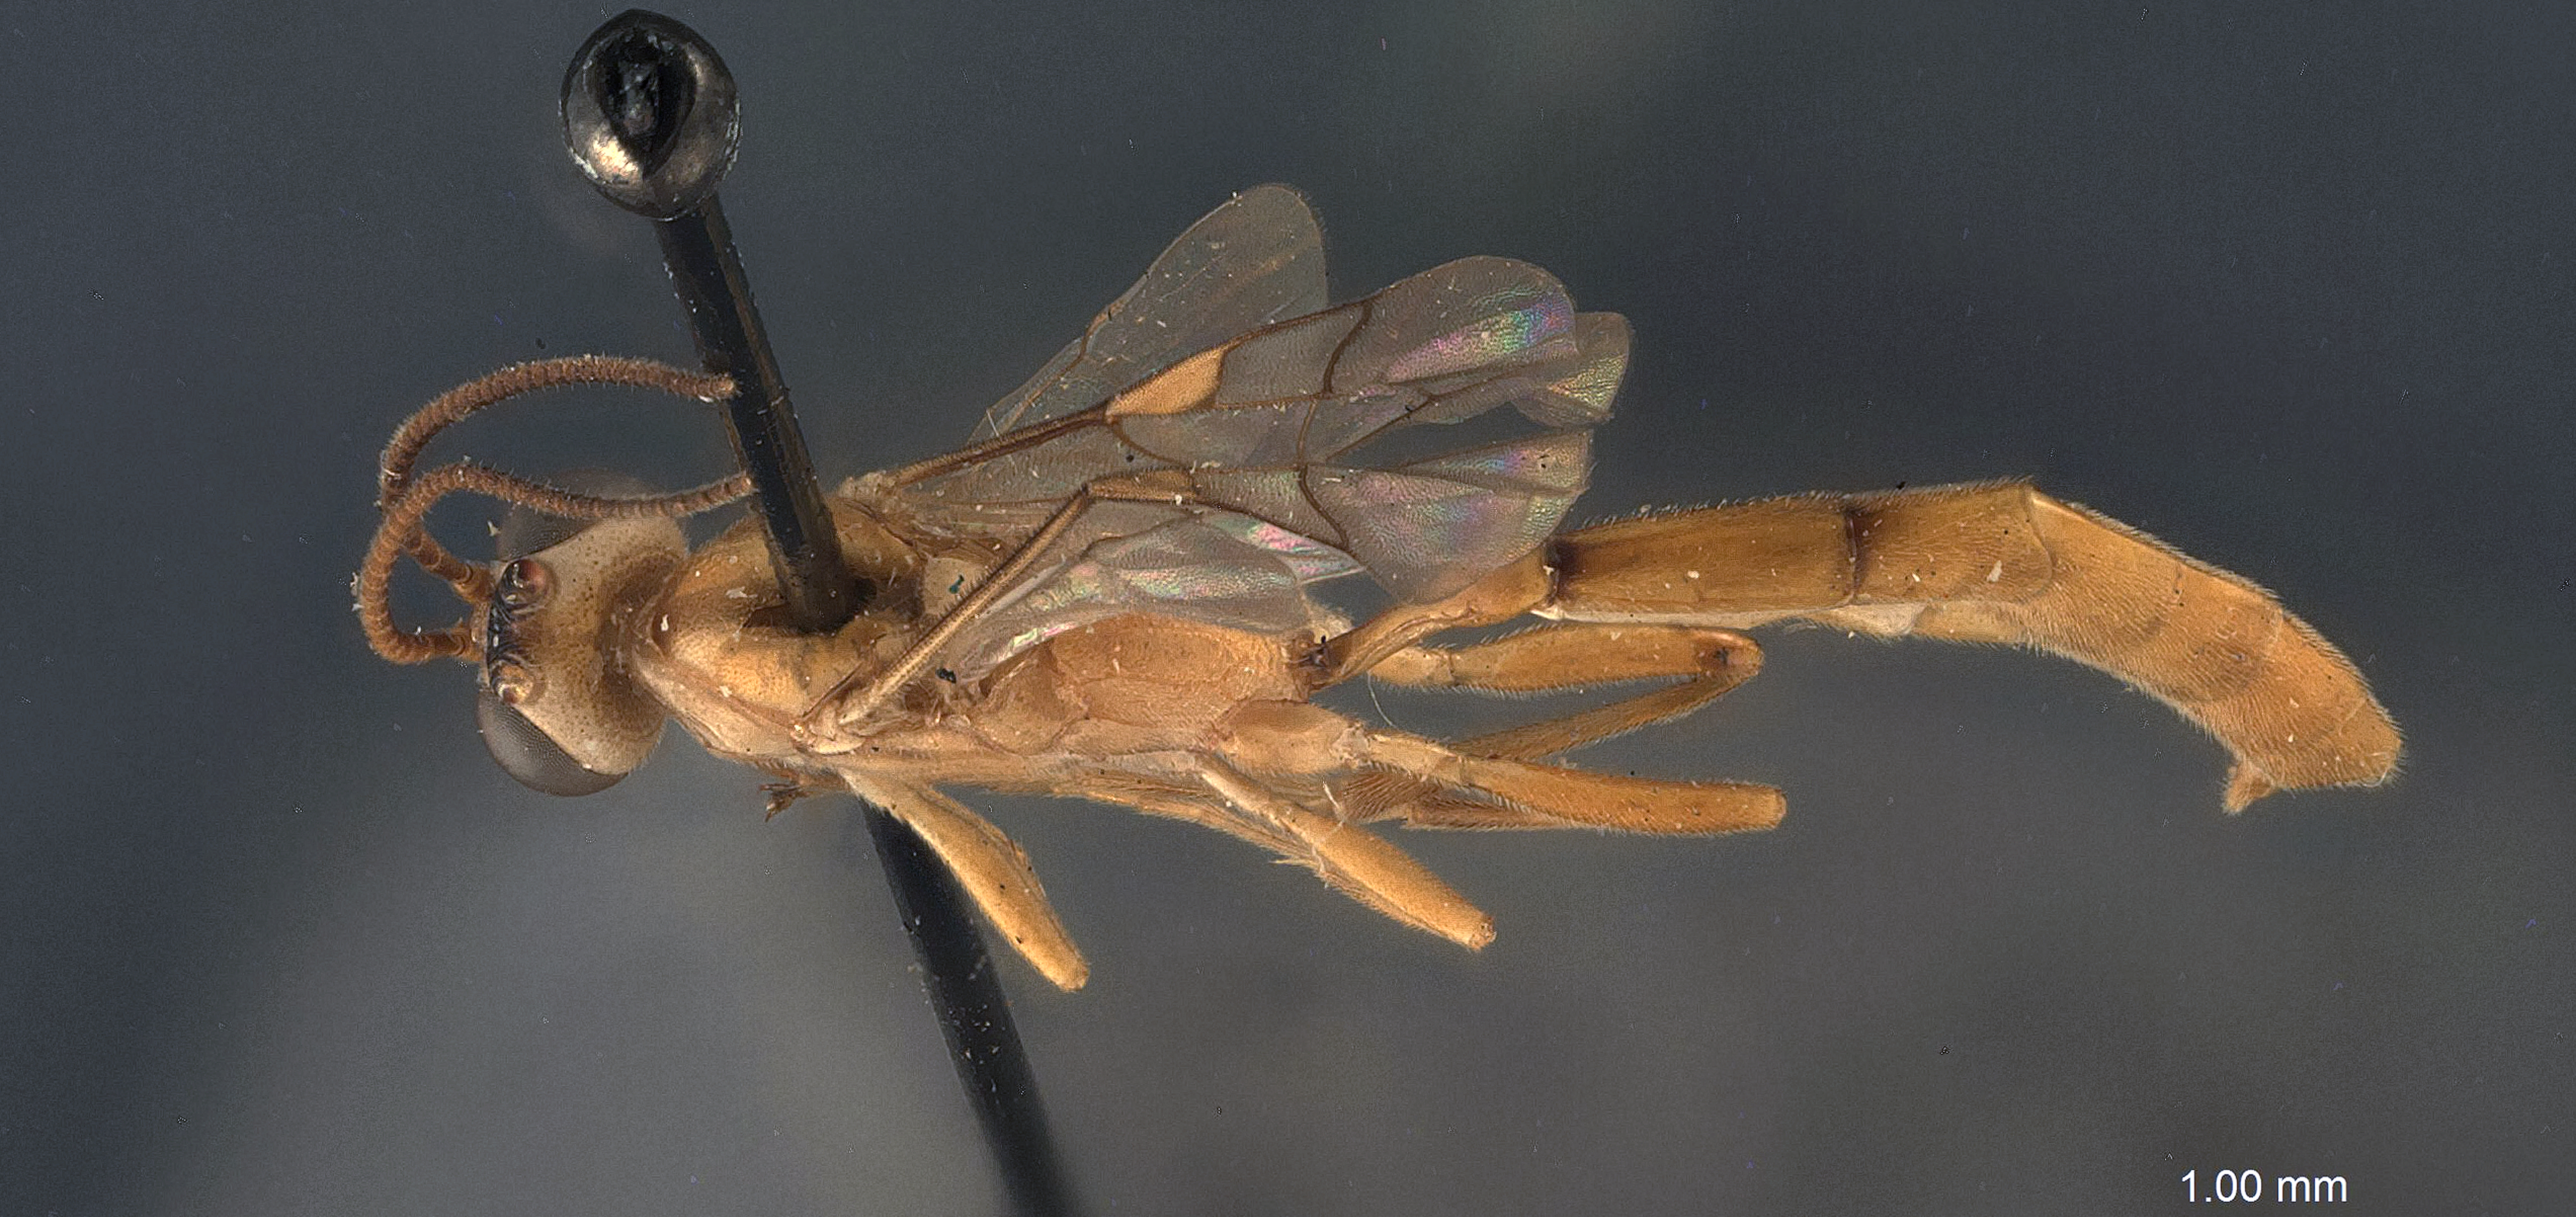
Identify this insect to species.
Cremastidea chinensis
